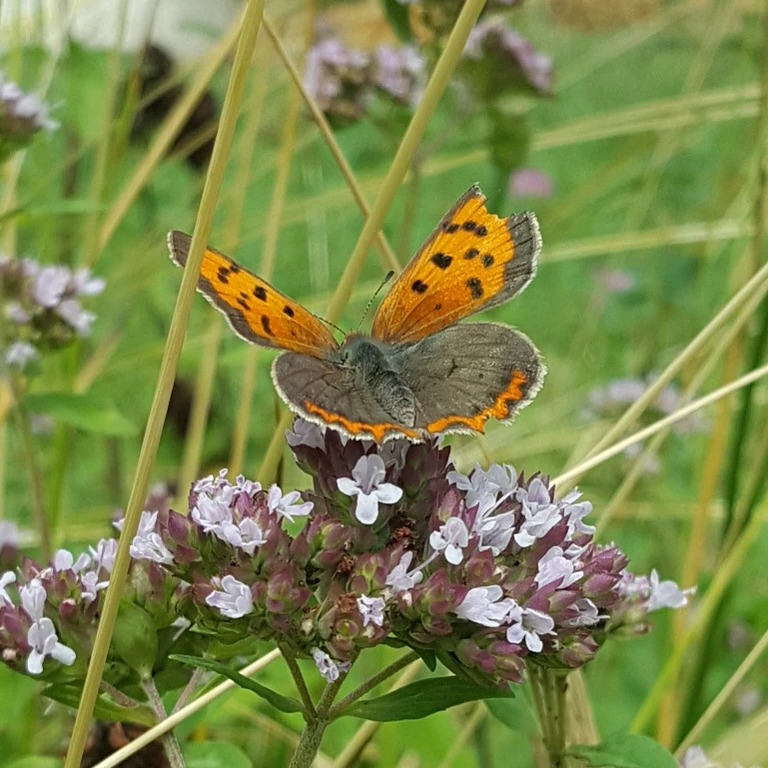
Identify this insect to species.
Lycaena phlaeas
